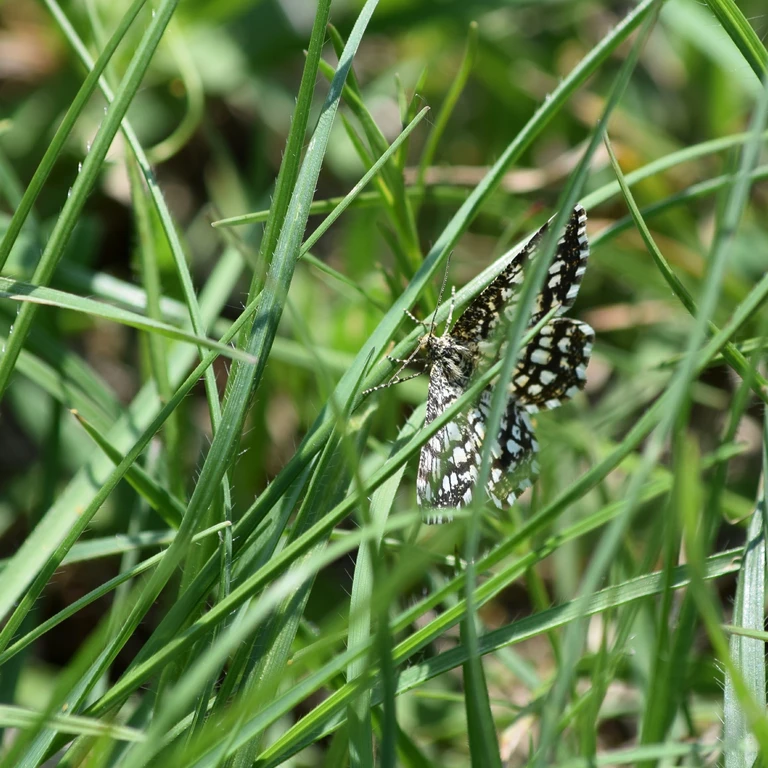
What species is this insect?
Chiasmia clathrata
